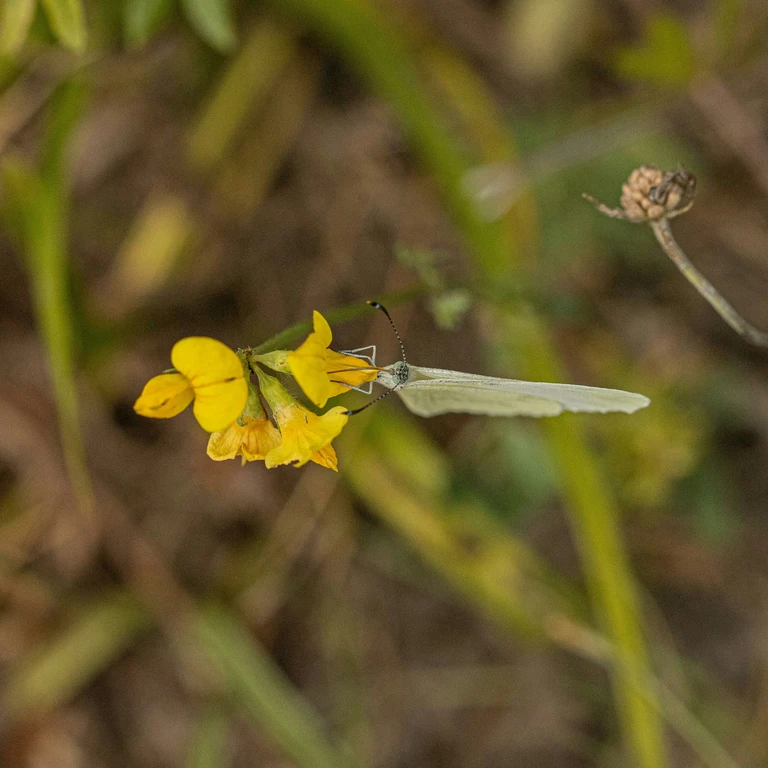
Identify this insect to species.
Leptidea sinapis/juvernica
